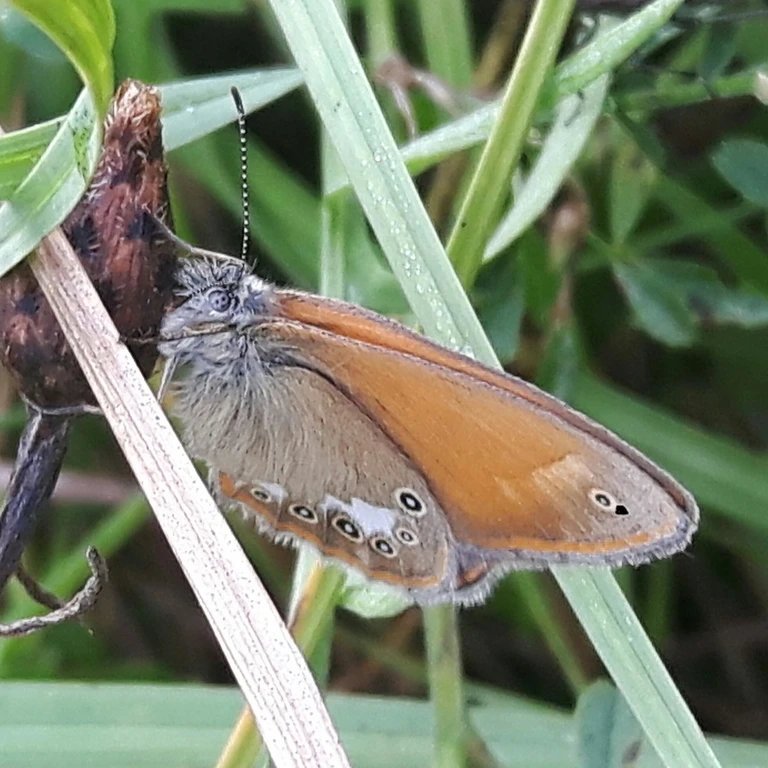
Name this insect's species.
Coenonympha glycerion (also Coenonympha iphis)
